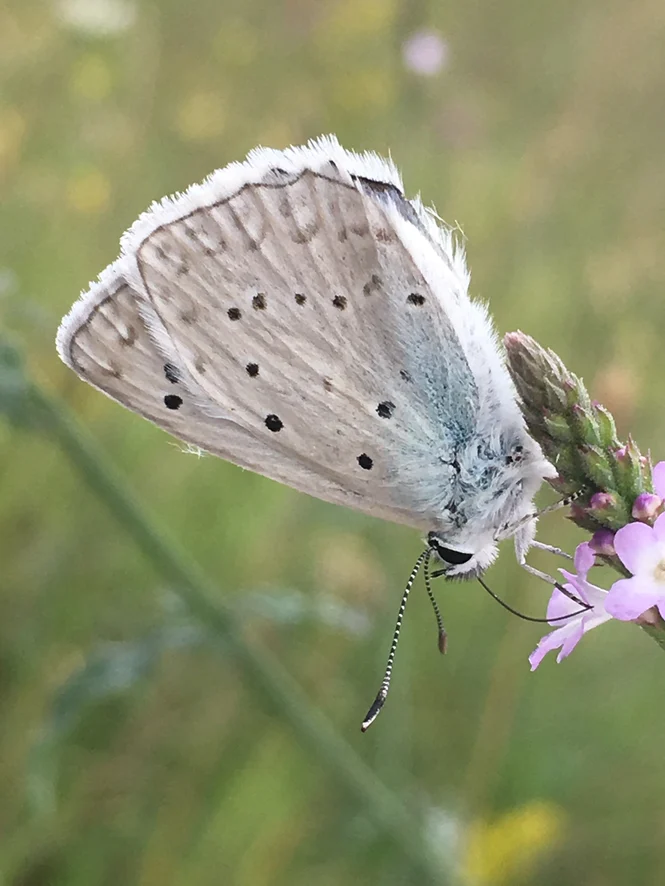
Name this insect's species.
Polyommatus daphnis
